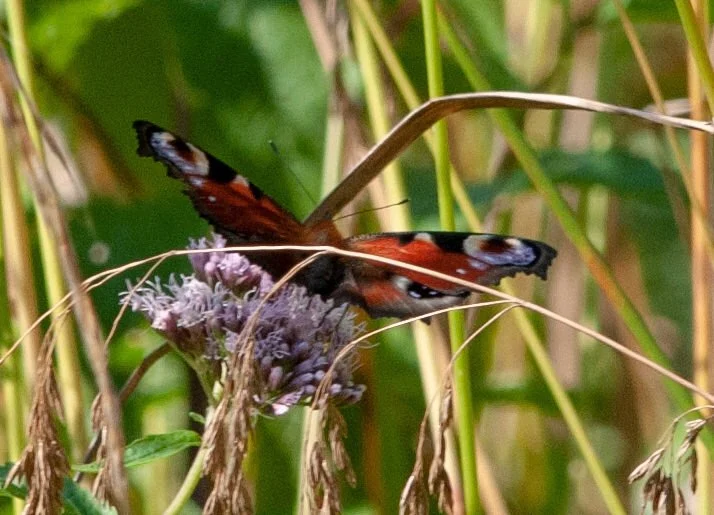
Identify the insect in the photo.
Aglais io
